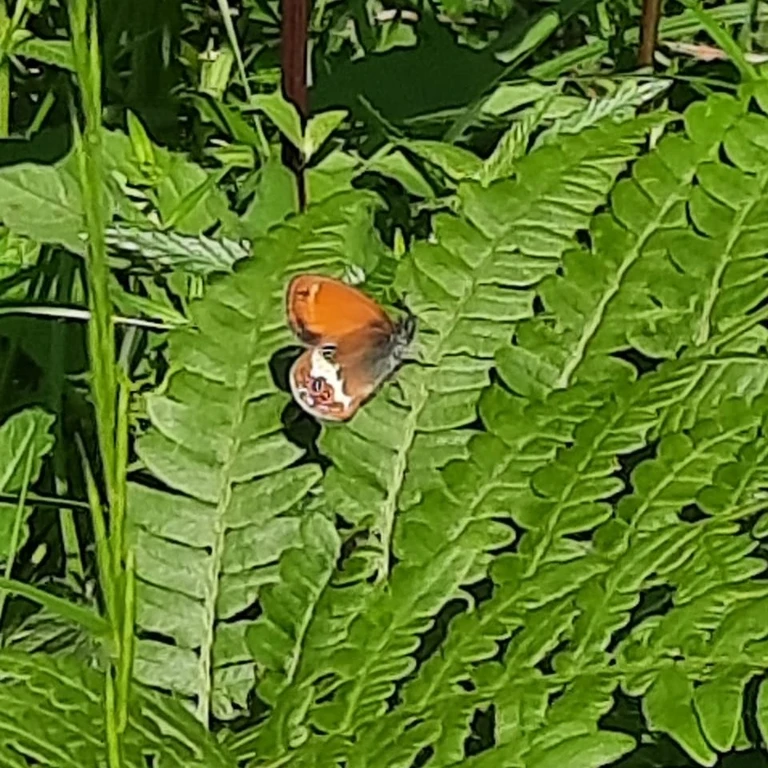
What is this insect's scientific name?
Coenonympha arcania
